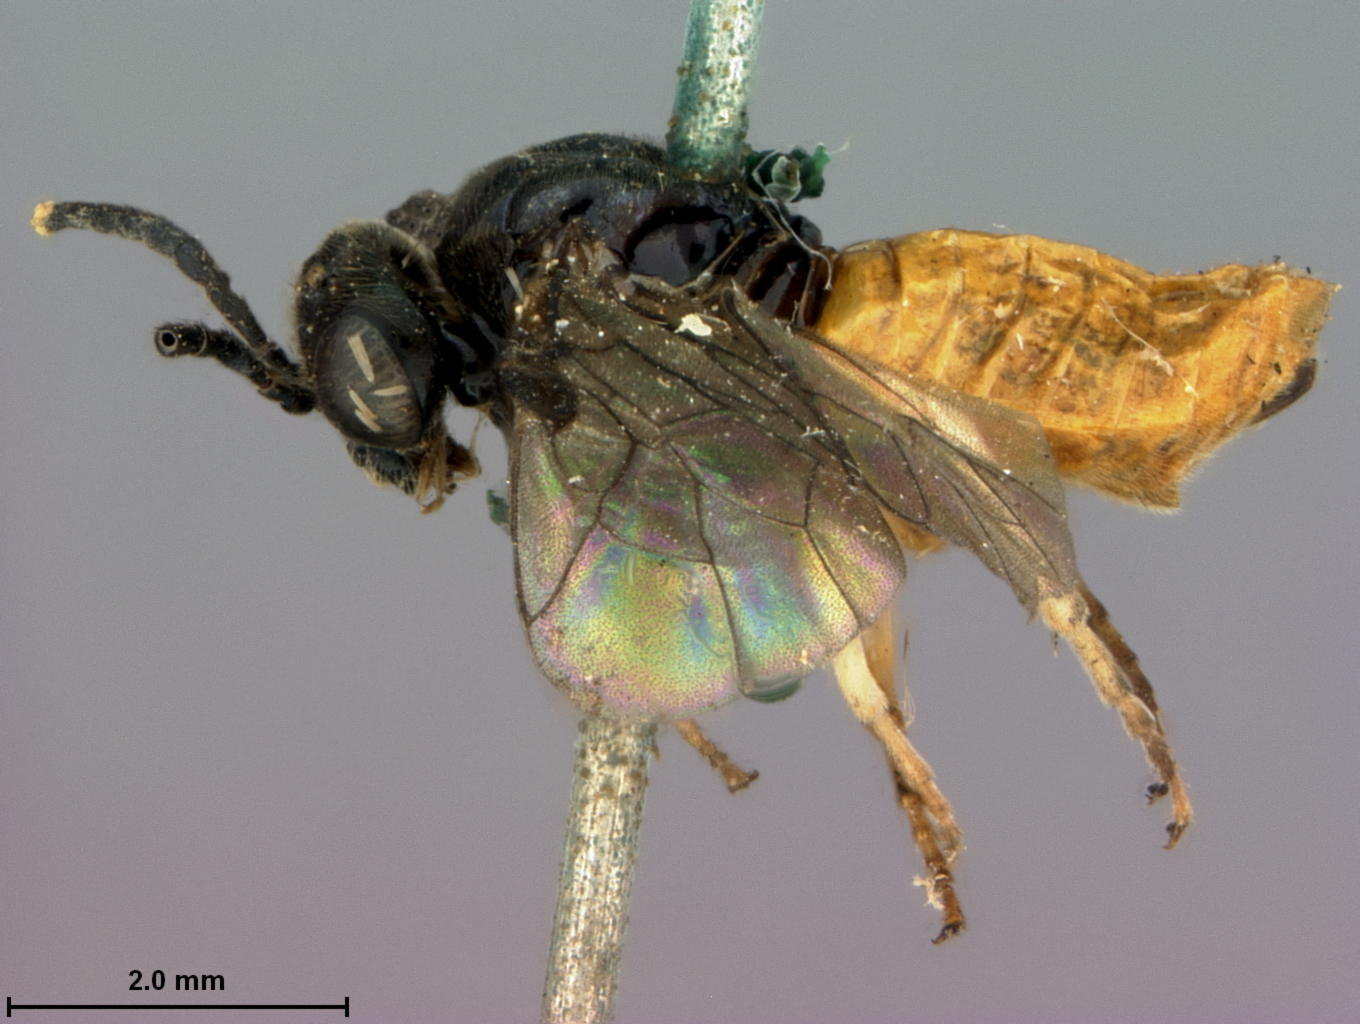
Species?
Eutomostethus juncivorus
